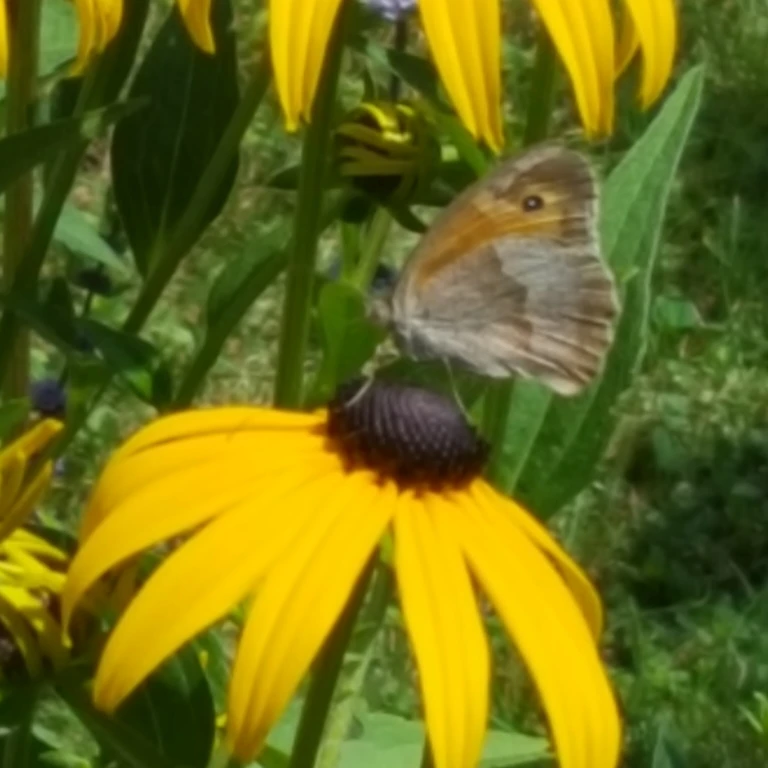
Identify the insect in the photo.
Maniola jurtina
